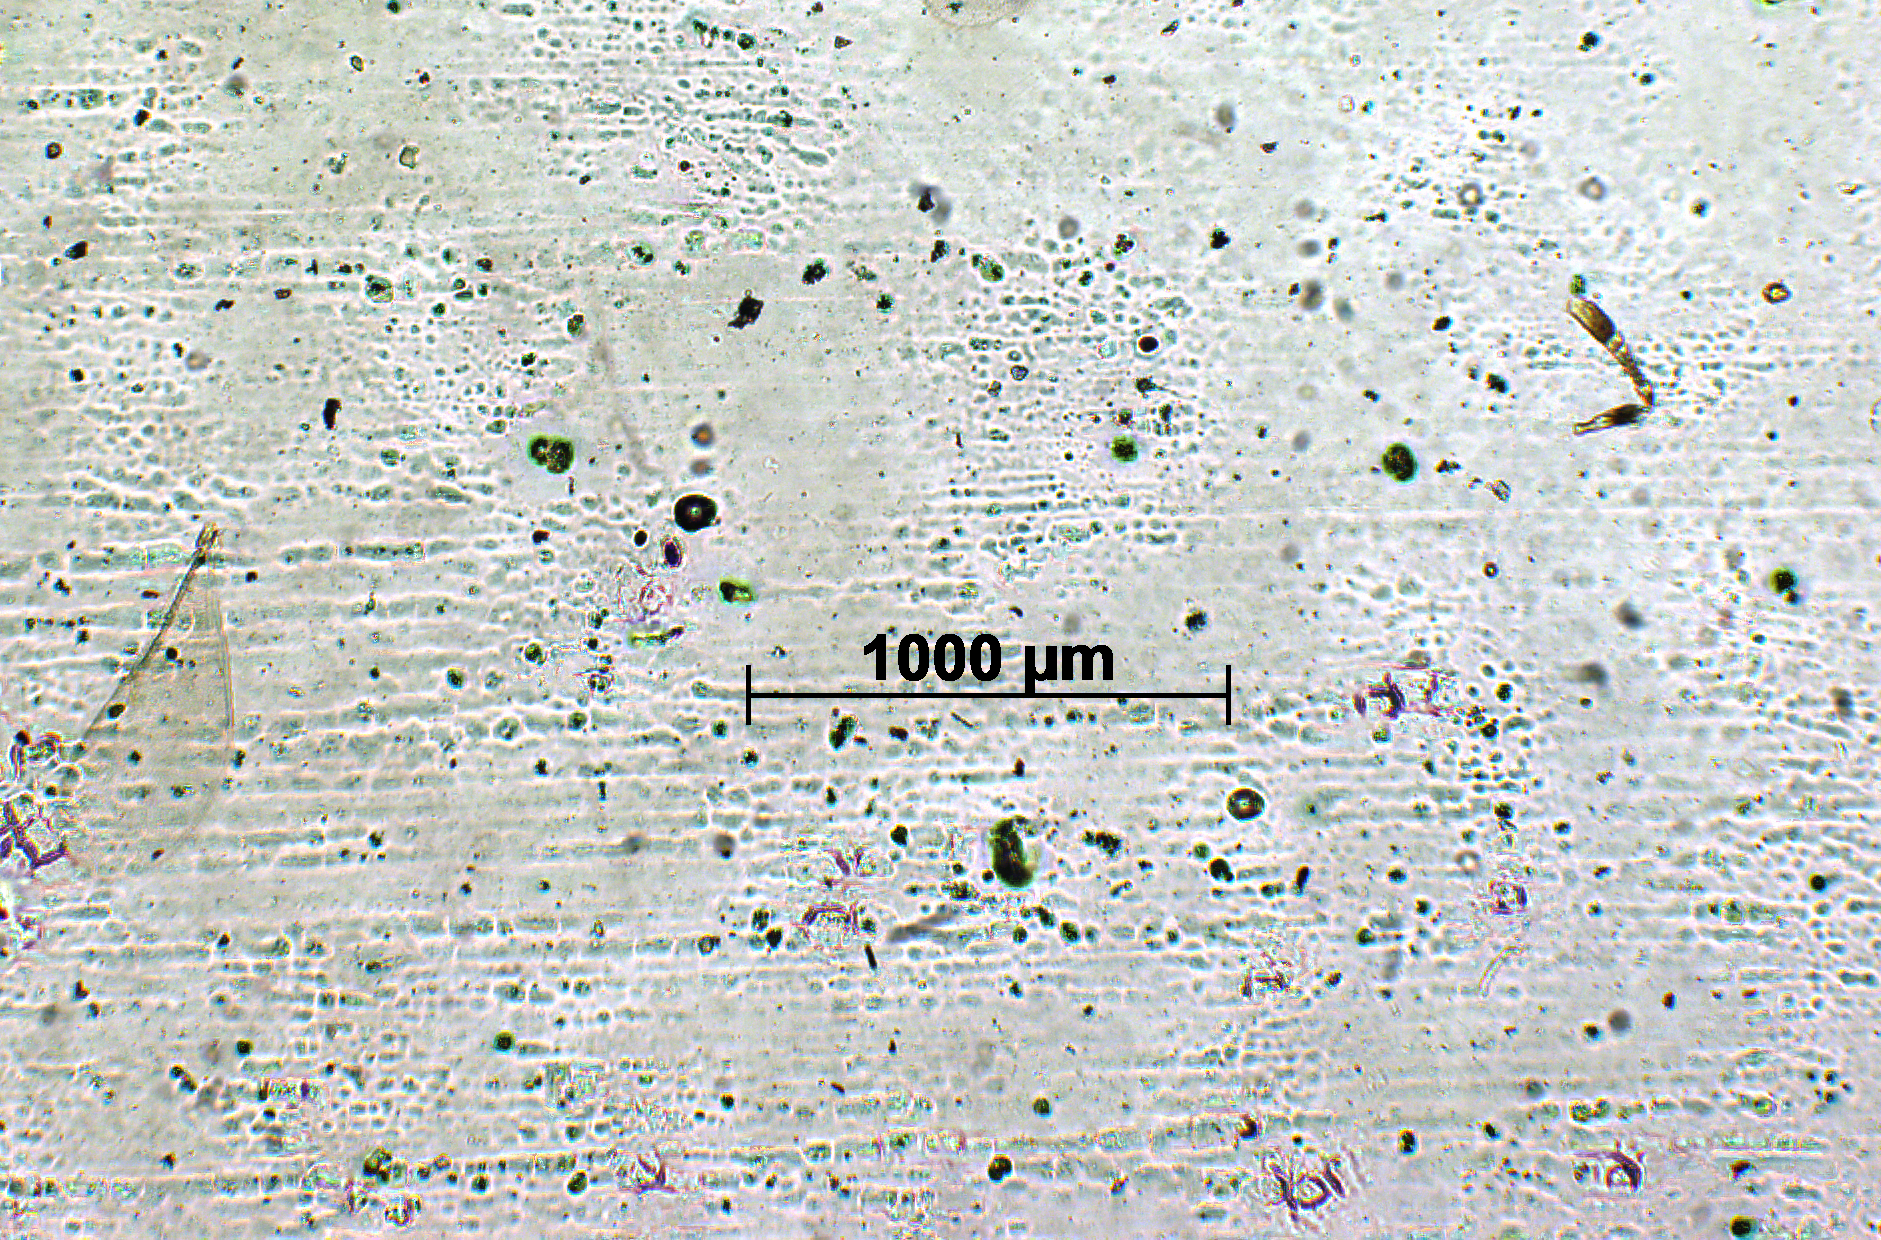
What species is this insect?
Aphycus malabarensis
